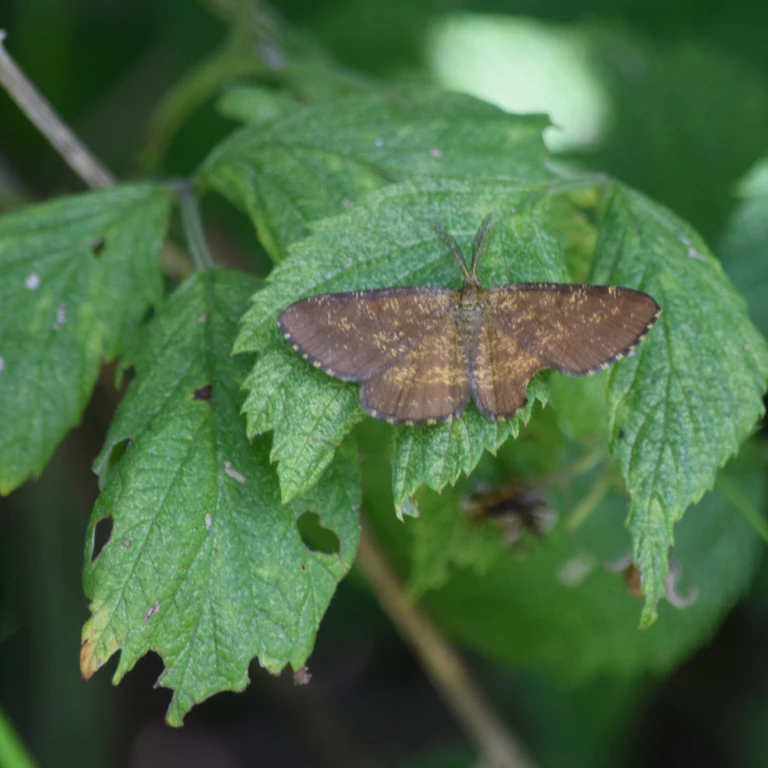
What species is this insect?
Ematurga atomaria
